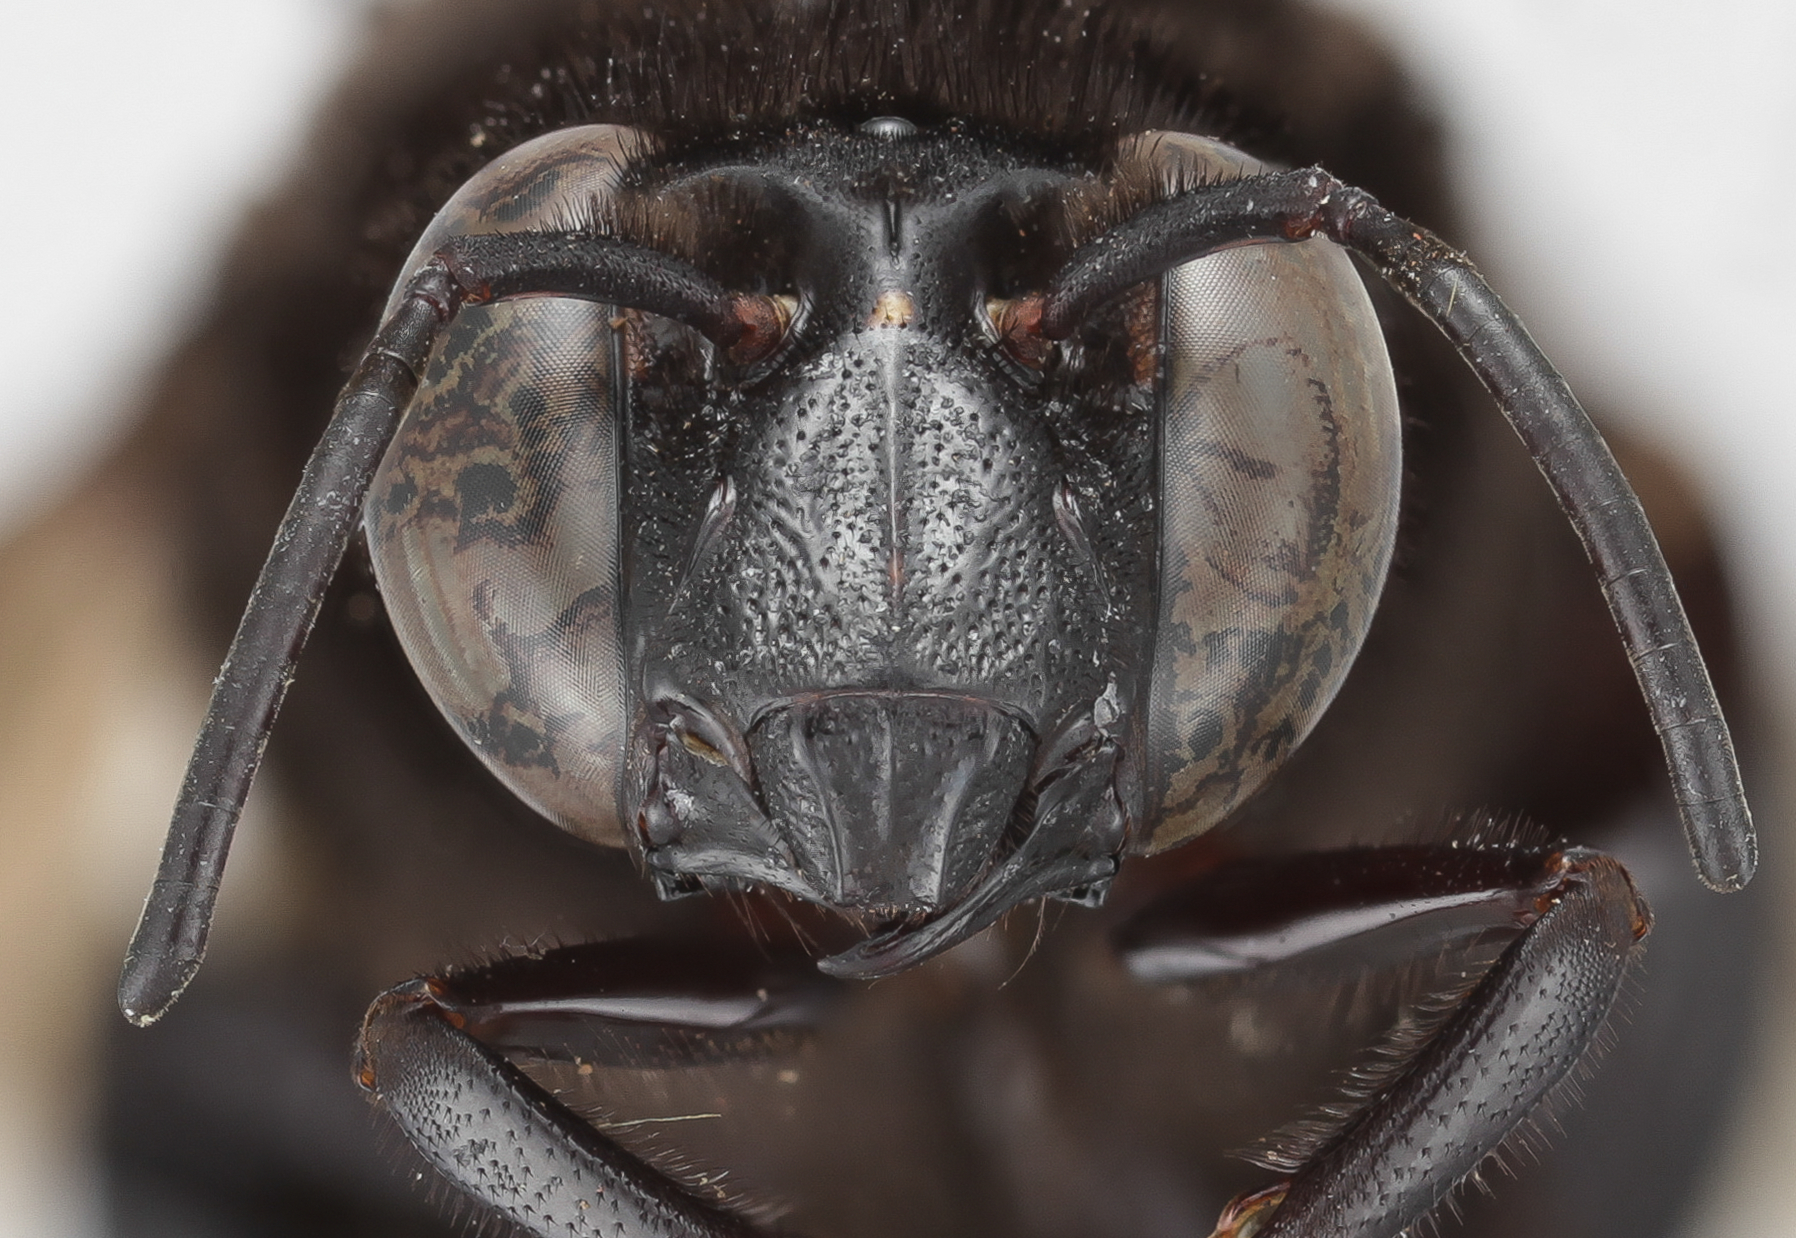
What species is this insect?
Eulaema mocsaryi
